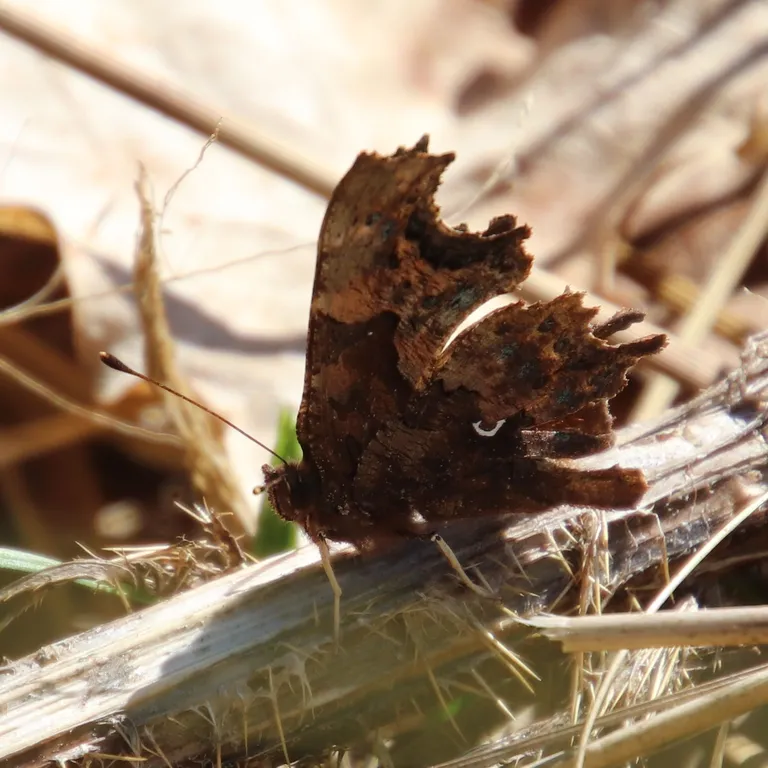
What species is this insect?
Polygonia c-album
